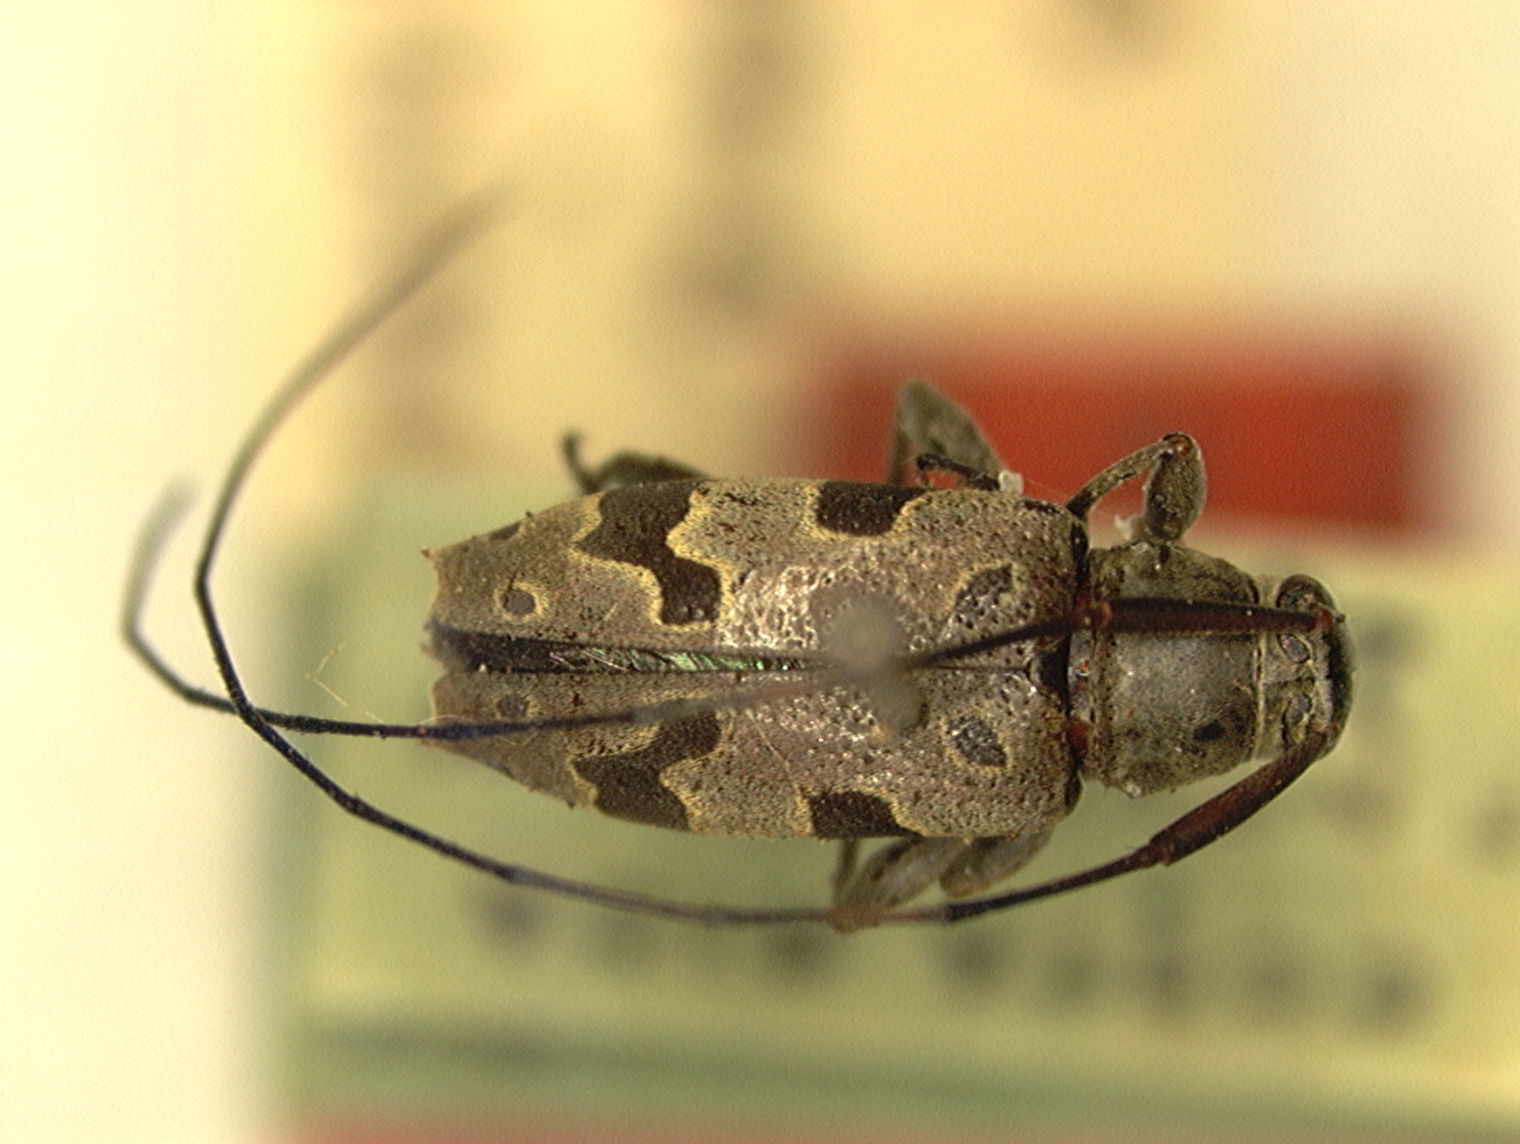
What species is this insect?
Nyssodrys calligramma (also Stenolis calligramma)
